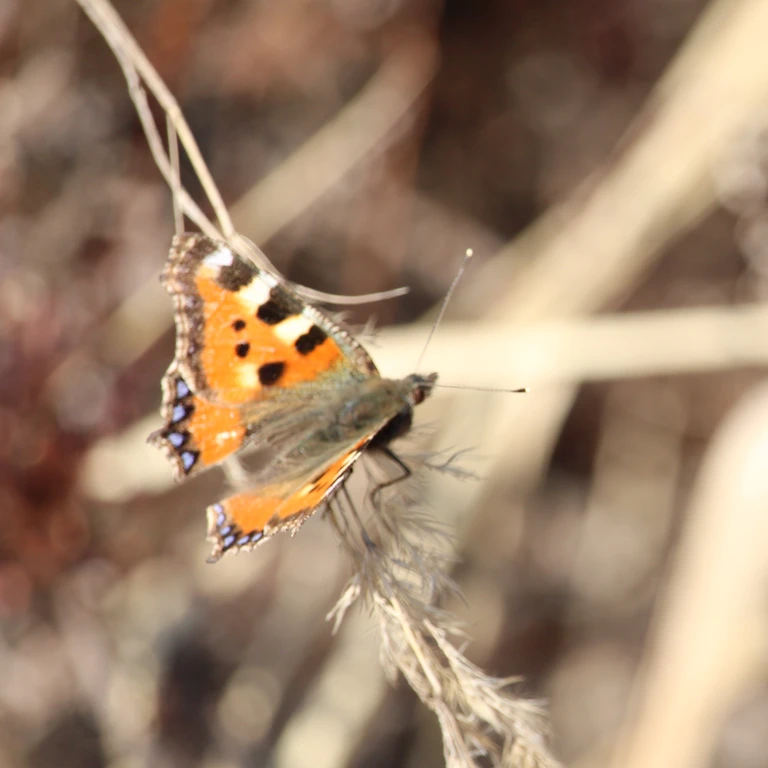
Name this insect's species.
Aglais urticae
